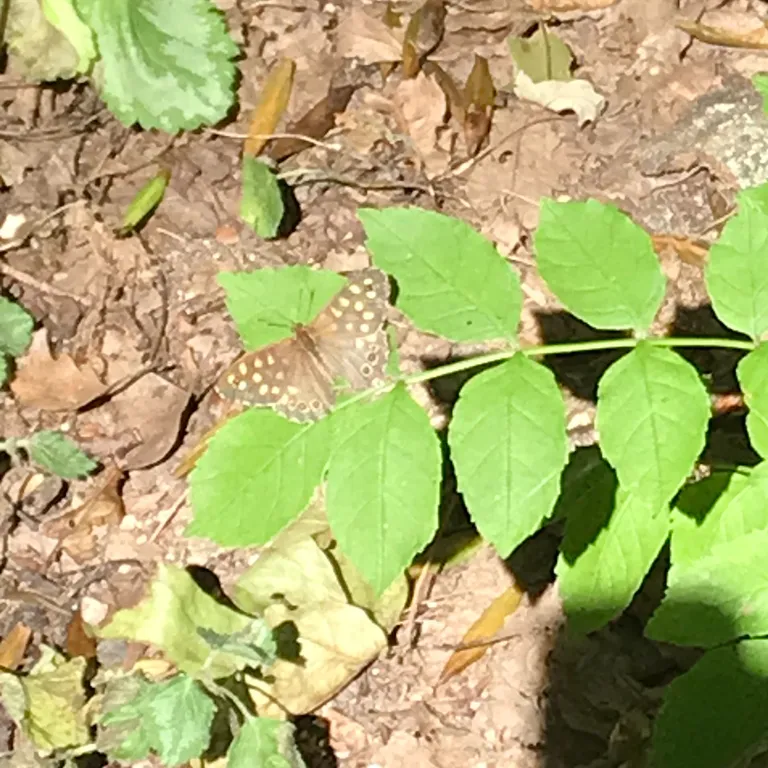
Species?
Pararge aegeria
